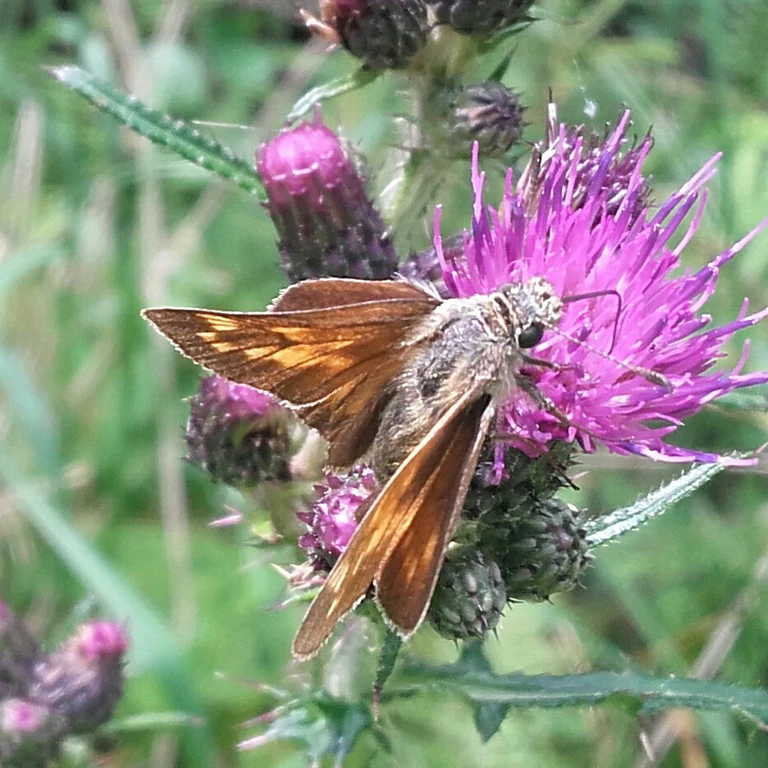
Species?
Ochlodes sylvanus (also Ochlodes venata)
